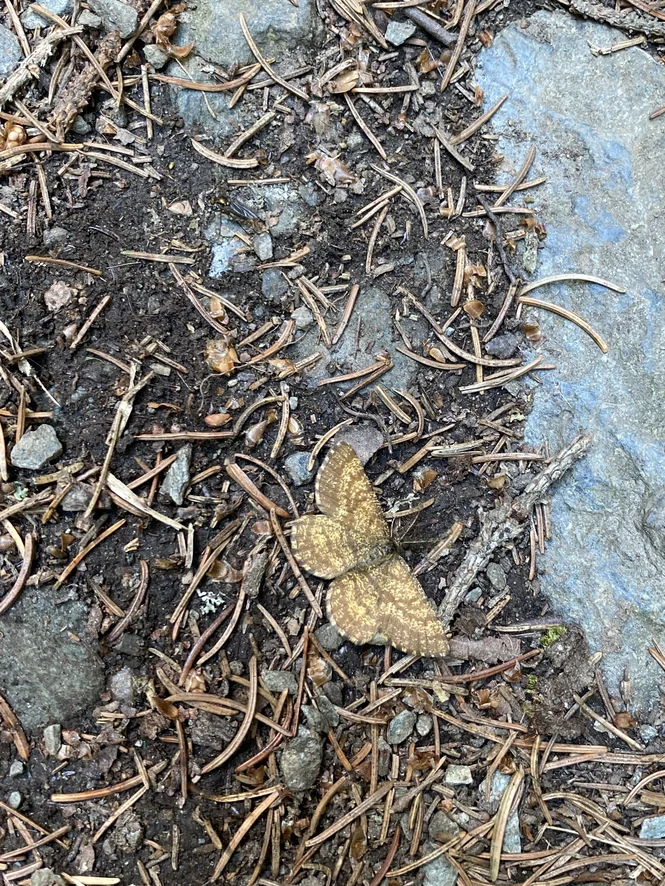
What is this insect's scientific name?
Ematurga atomaria
